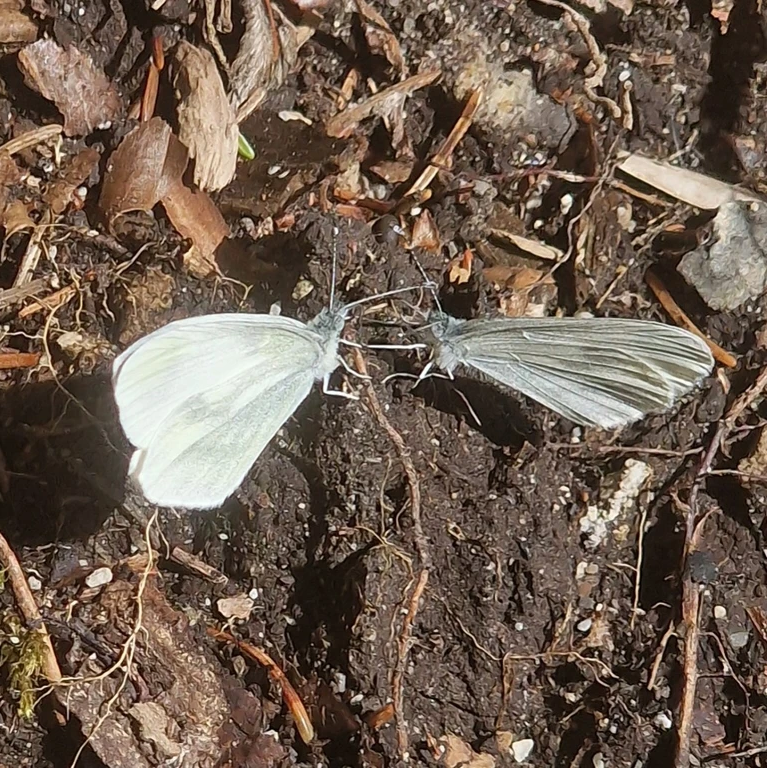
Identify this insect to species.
Leptidea sinapis/juvernica
